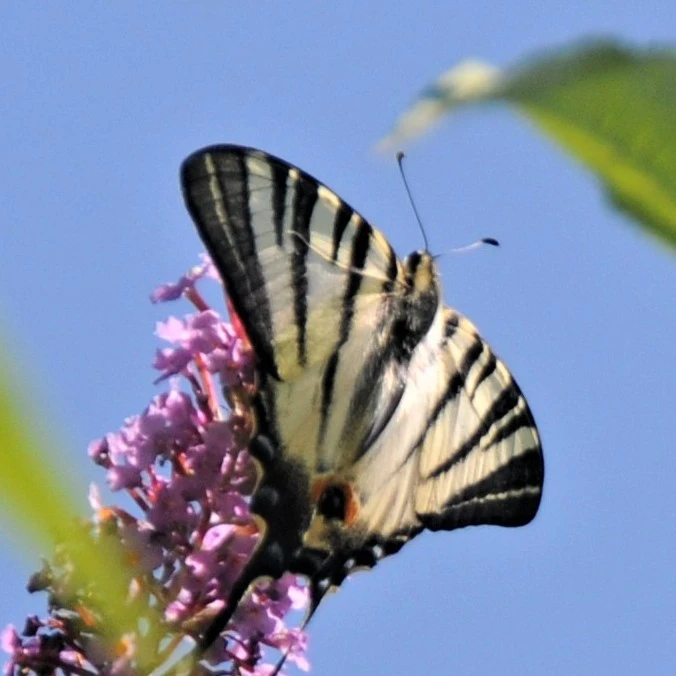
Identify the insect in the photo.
Iphiclides podalirius
